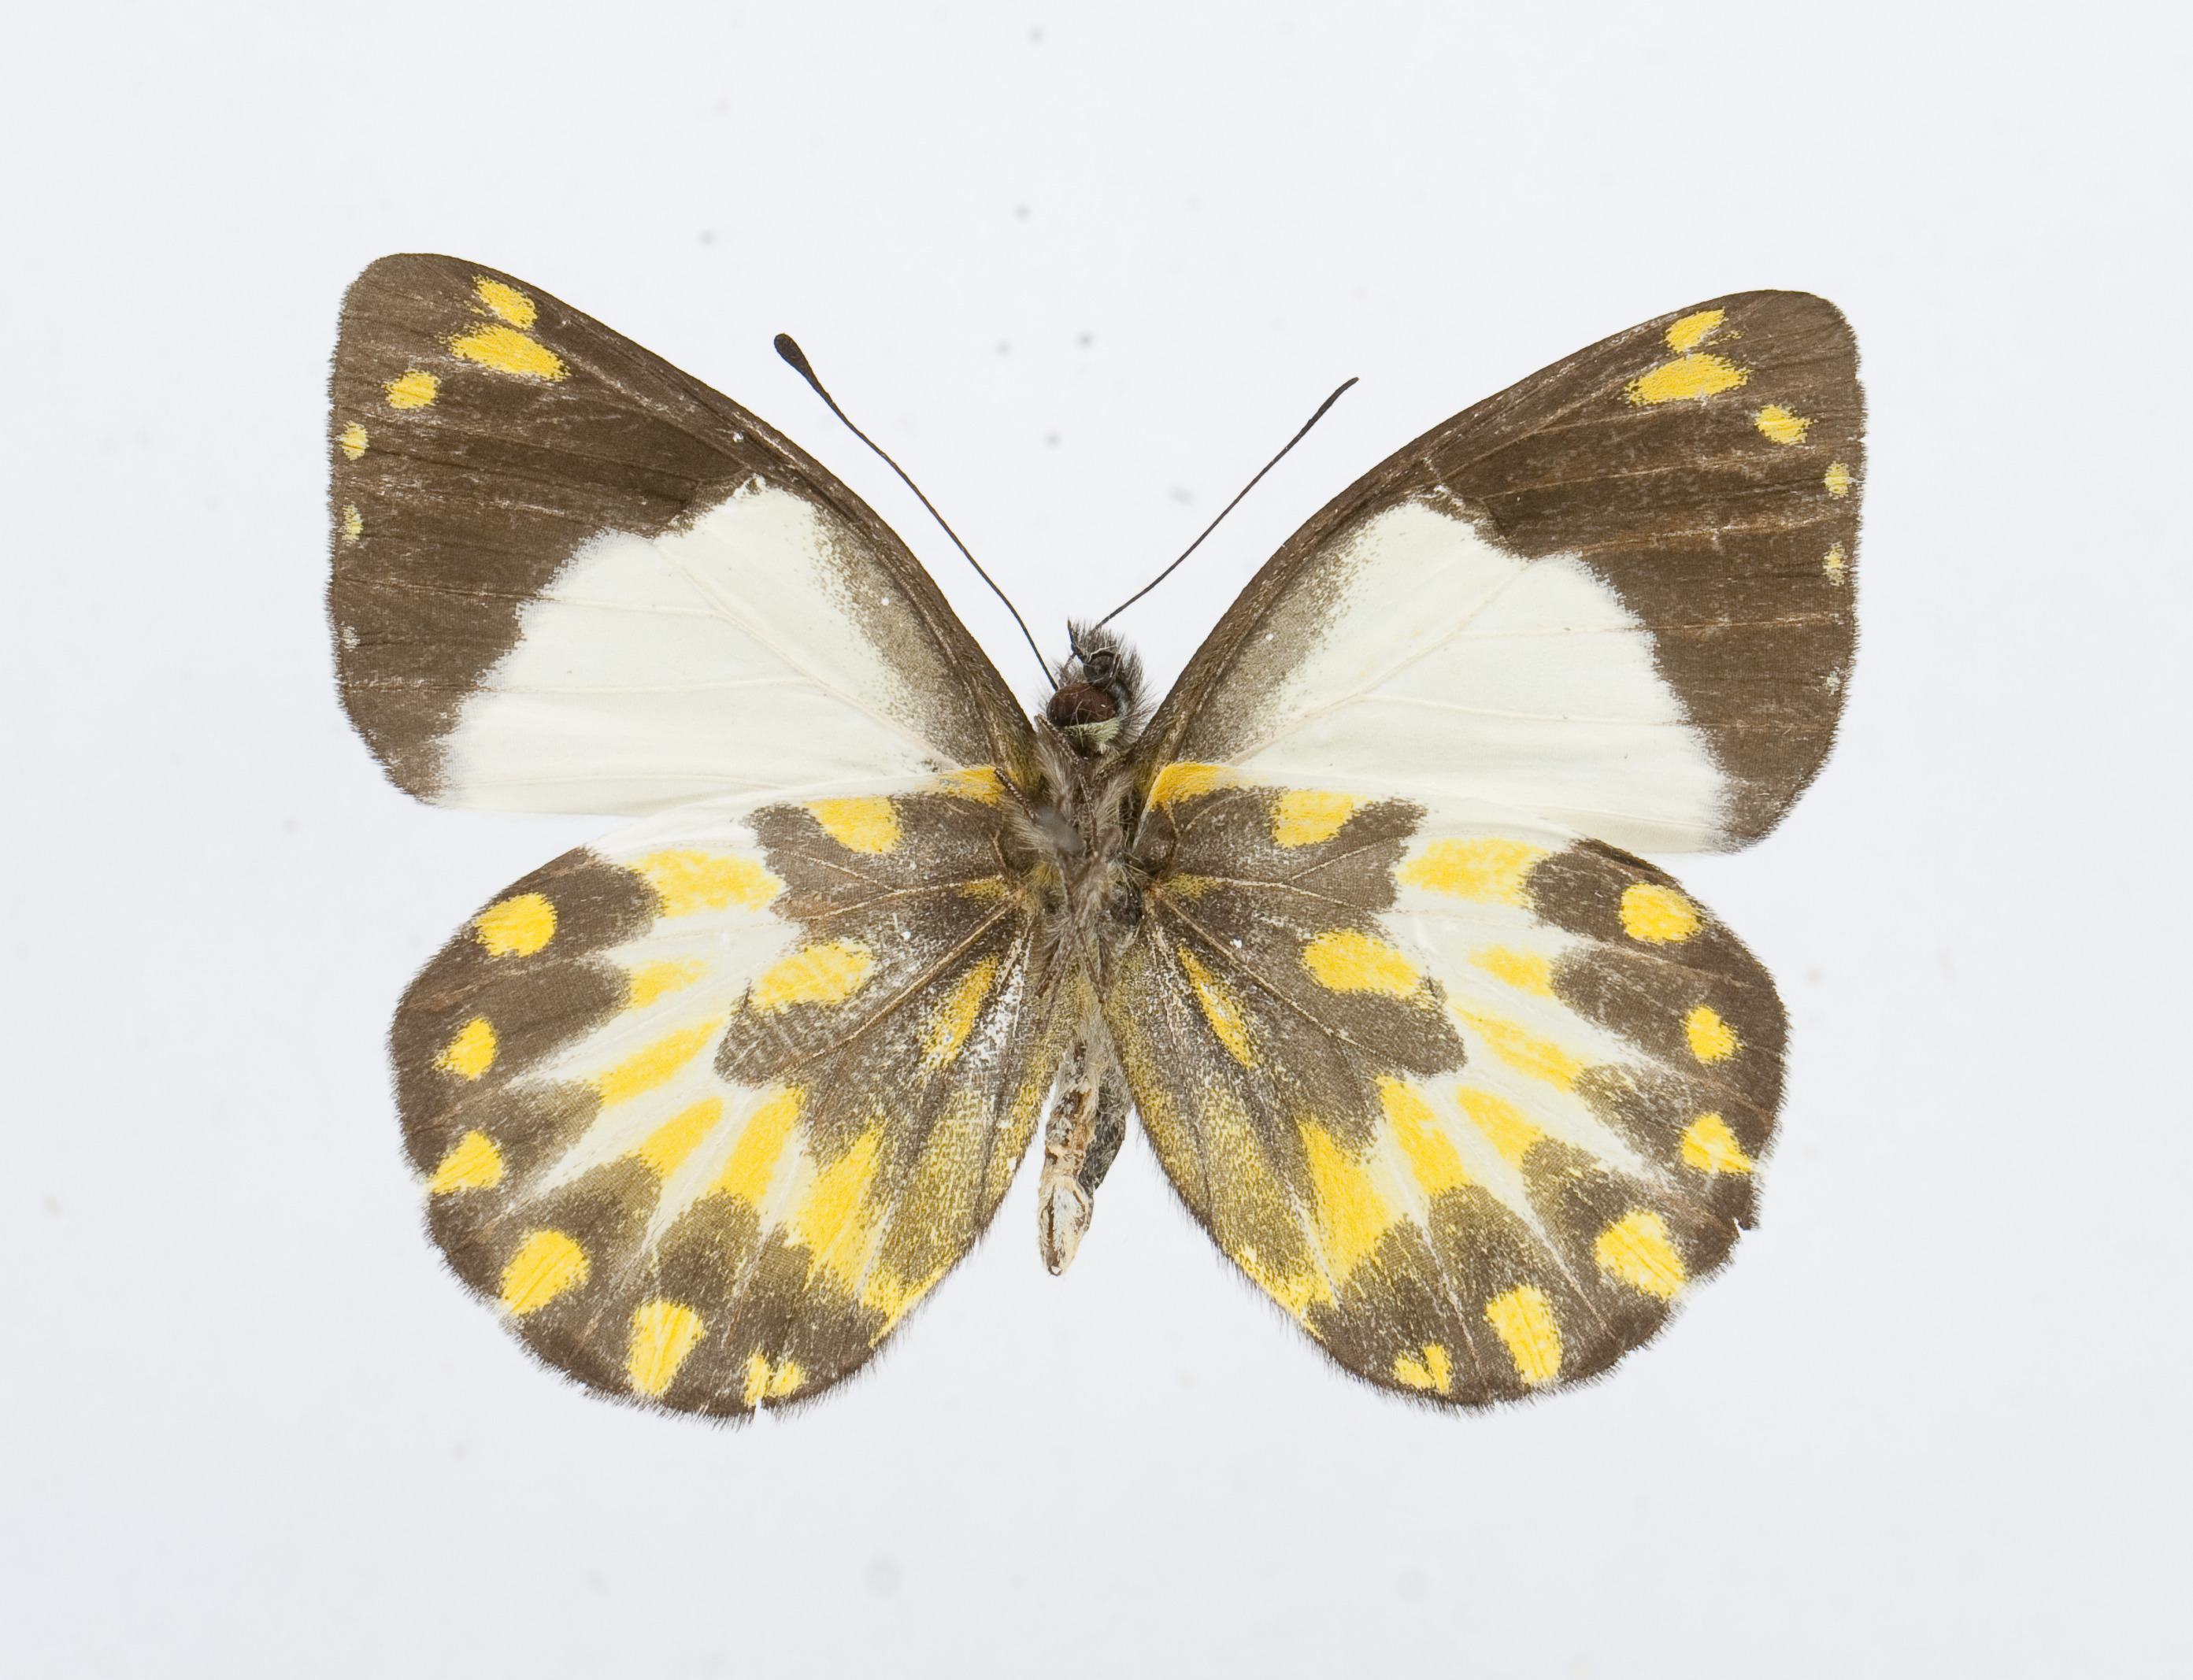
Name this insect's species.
Delias aroae
